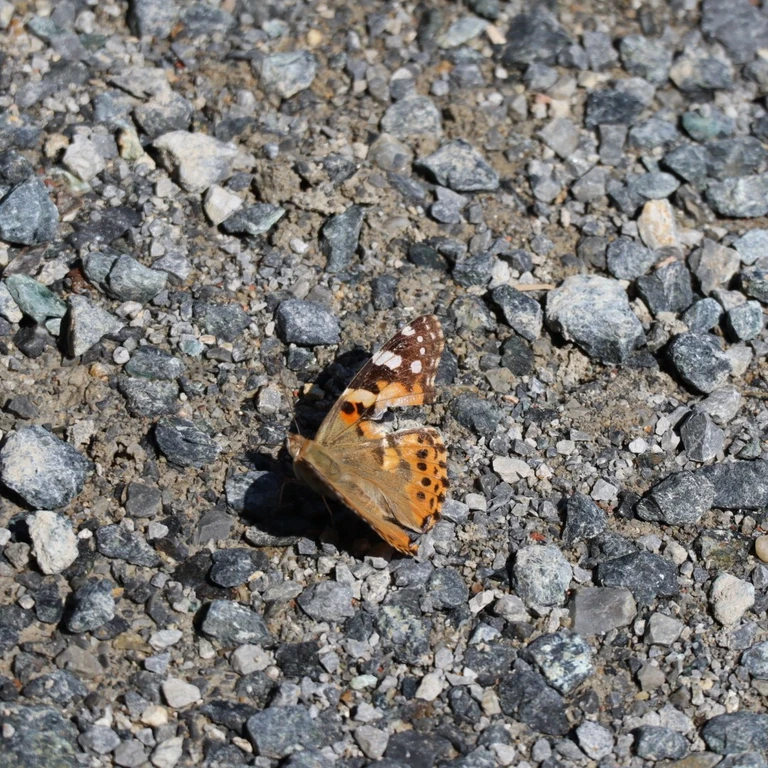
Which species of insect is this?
Vanessa cardui
